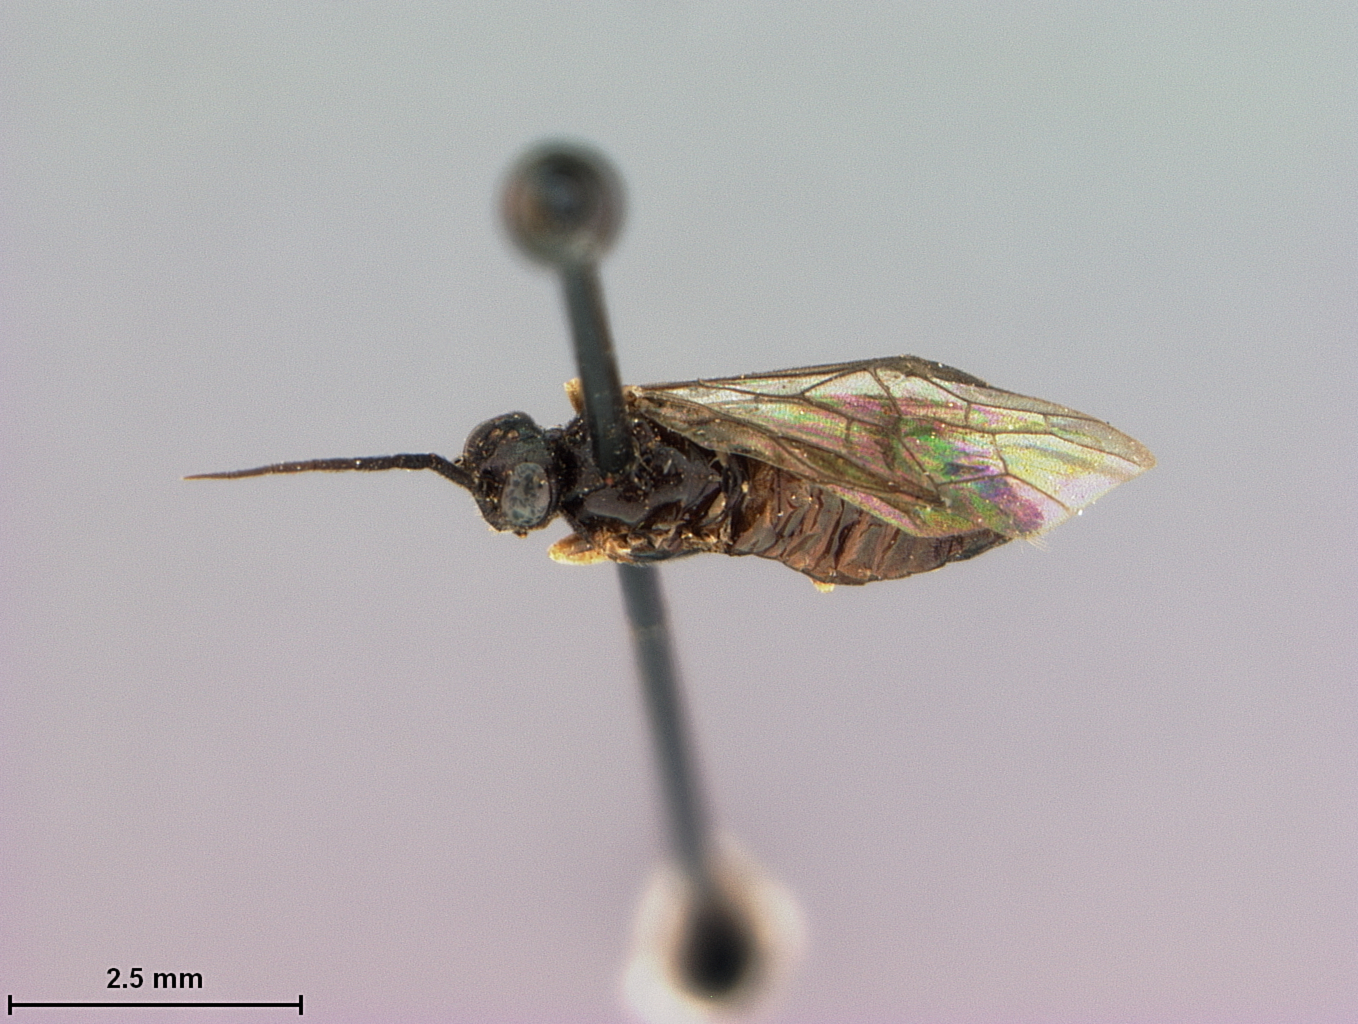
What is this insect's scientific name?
Priophorus rubivorus
